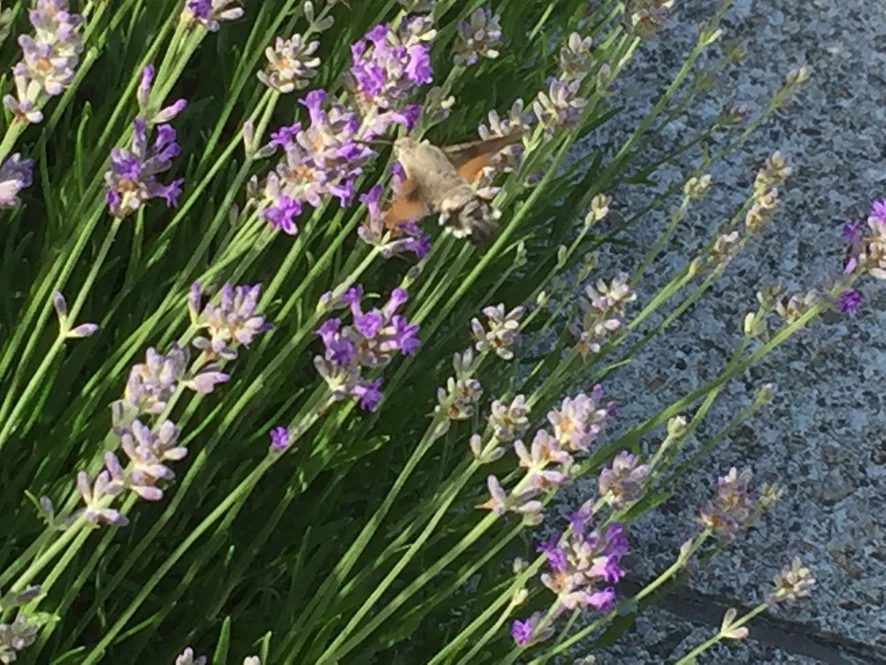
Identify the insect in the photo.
Macroglossum stellatarum
